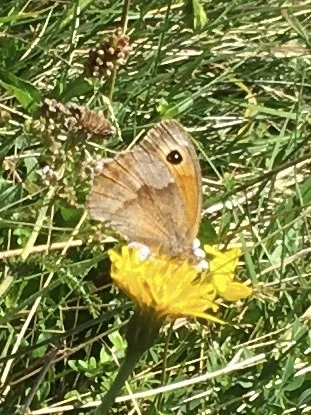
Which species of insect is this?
Maniola jurtina
